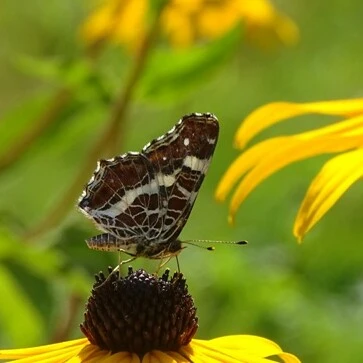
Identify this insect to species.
Araschnia levana
